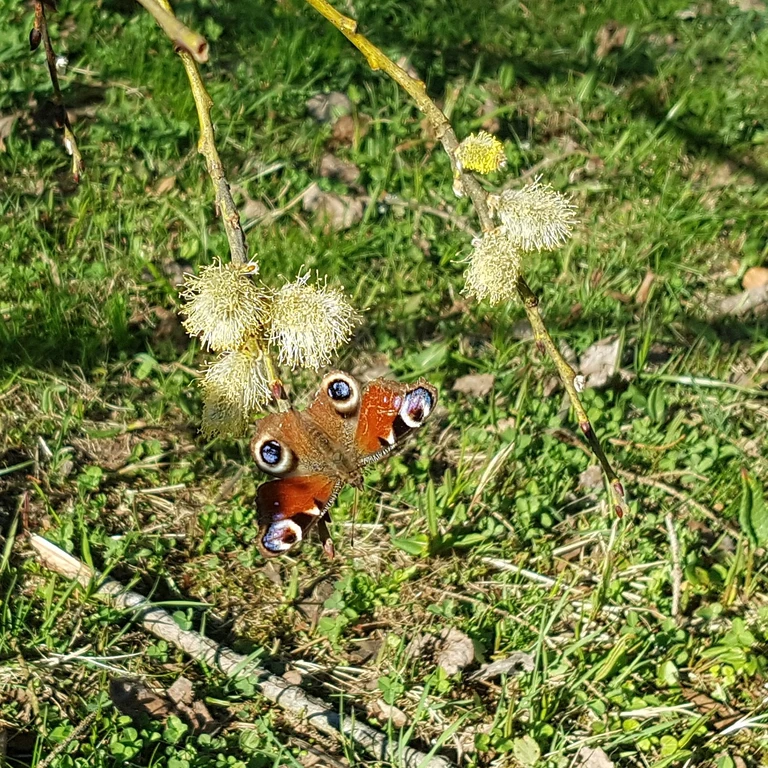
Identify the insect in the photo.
Aglais io
